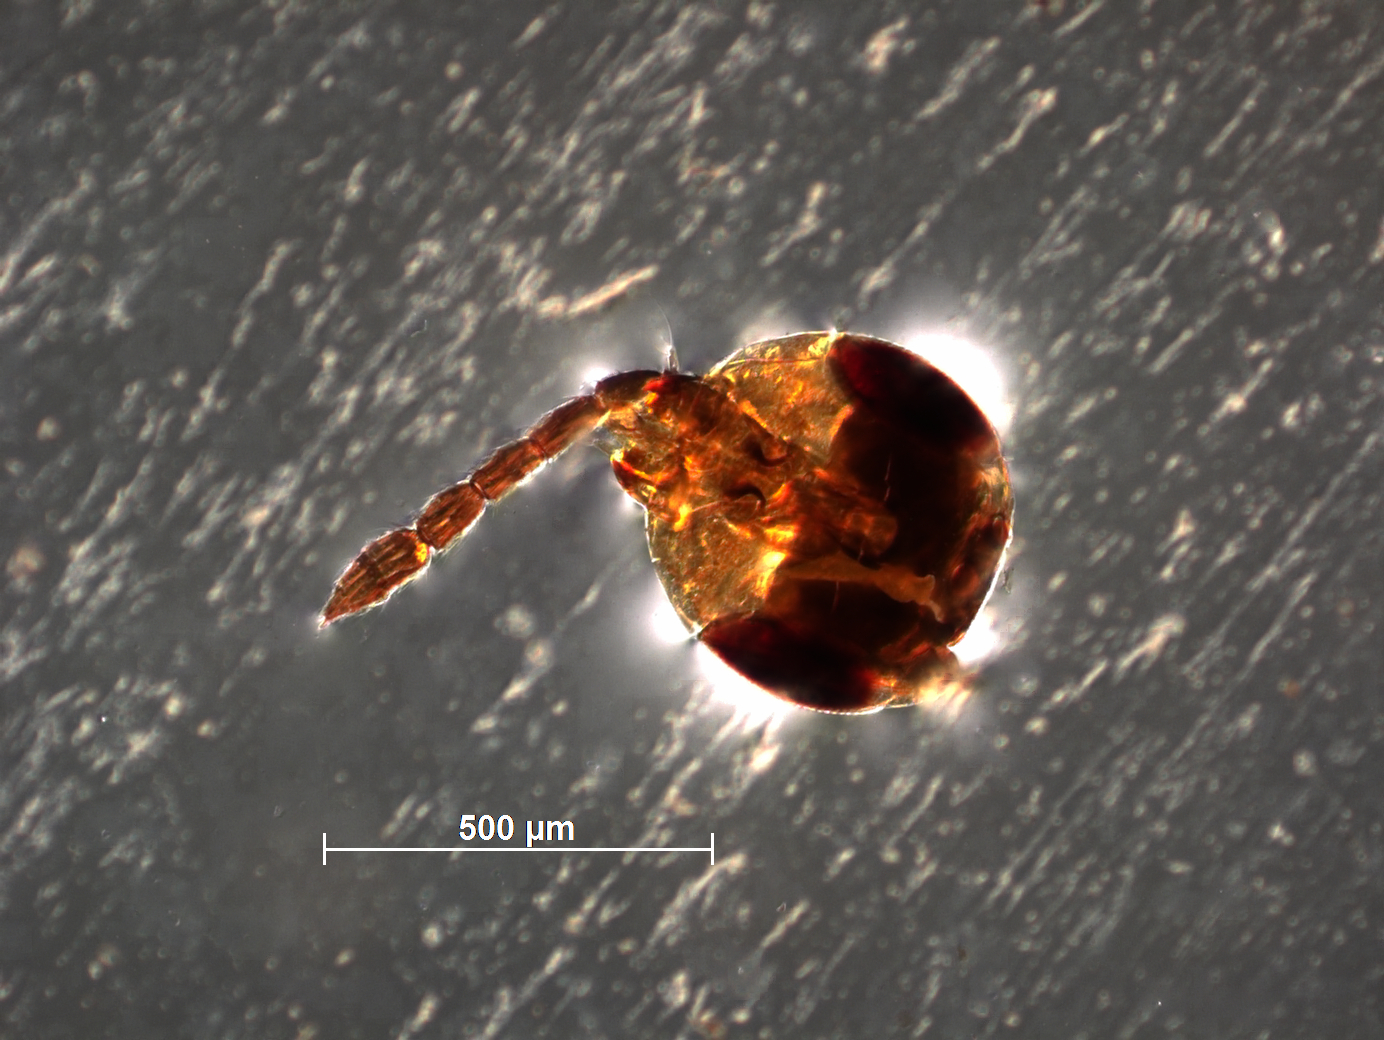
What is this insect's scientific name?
Tetrastichus malabarensis
